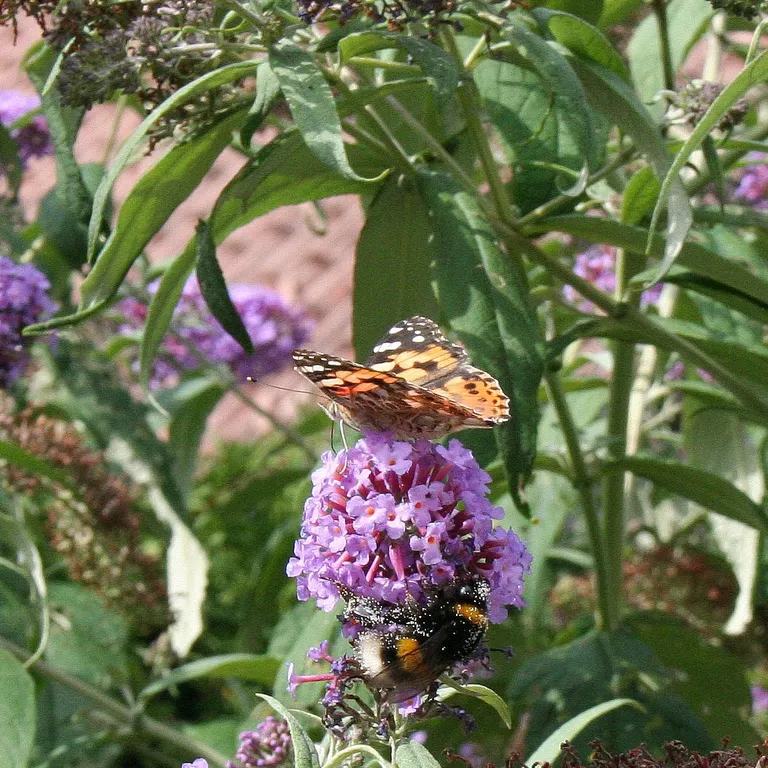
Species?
Vanessa cardui
